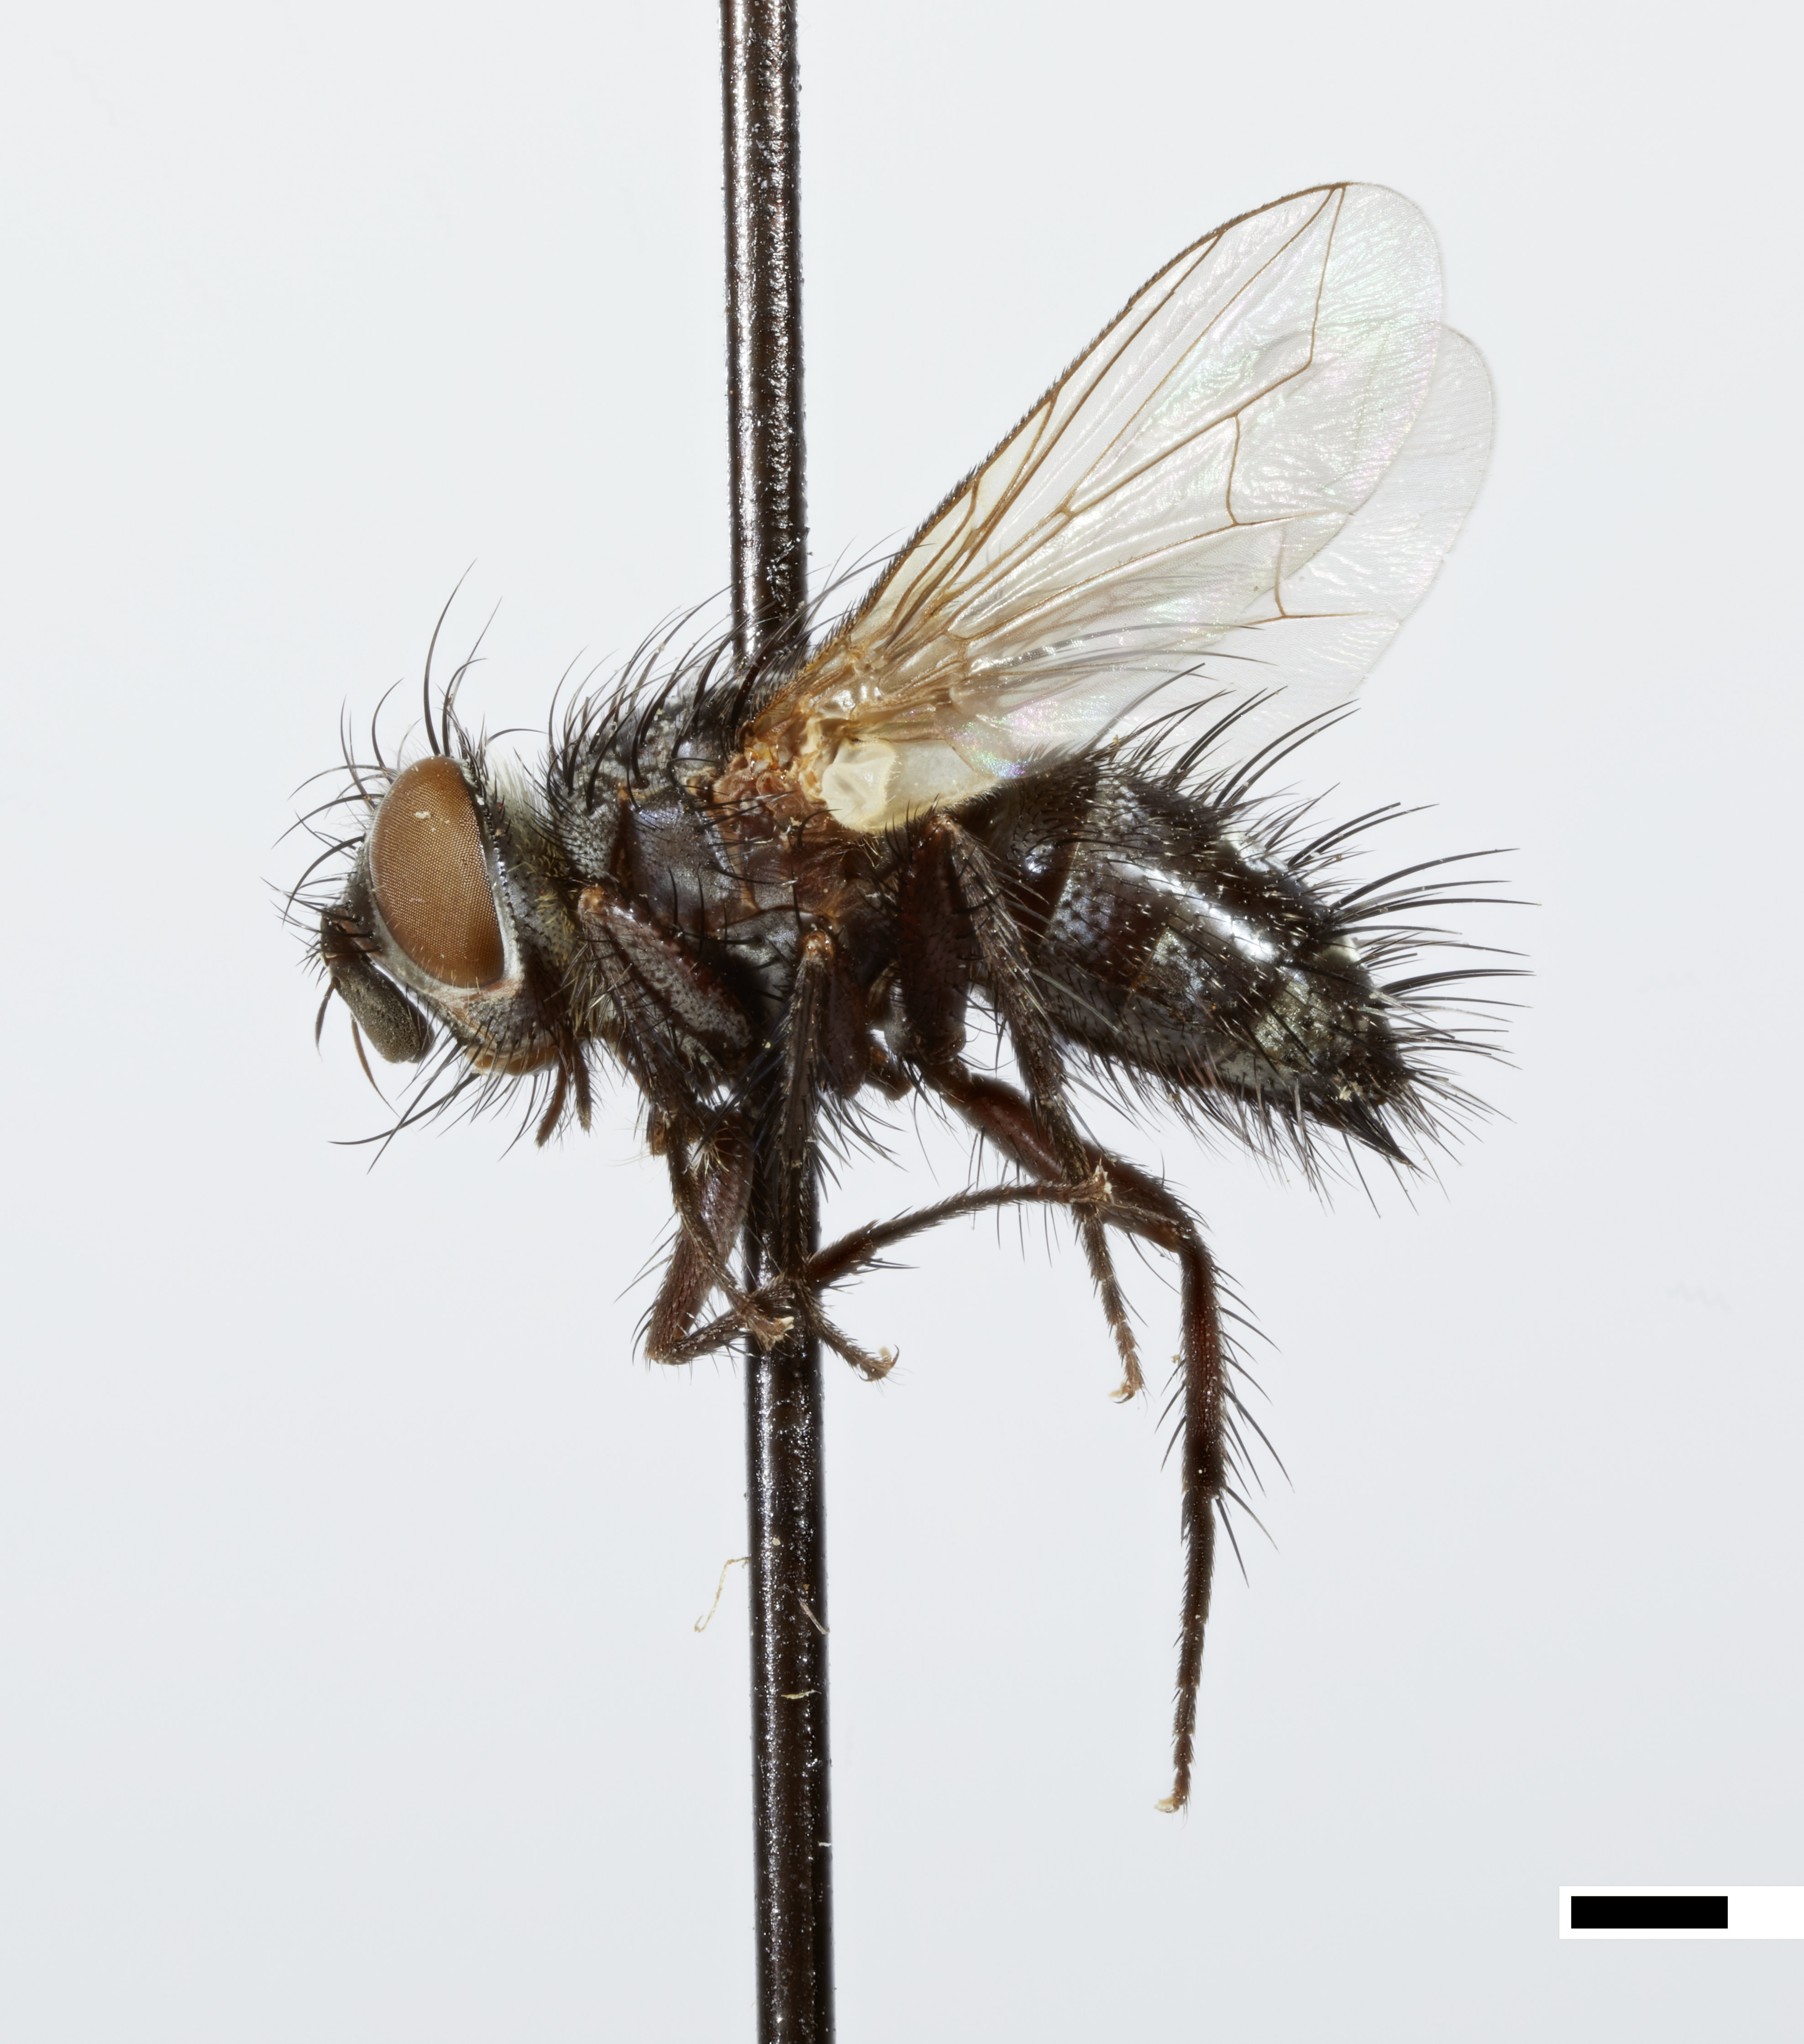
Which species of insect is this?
Plagiophryxe pecosensis
